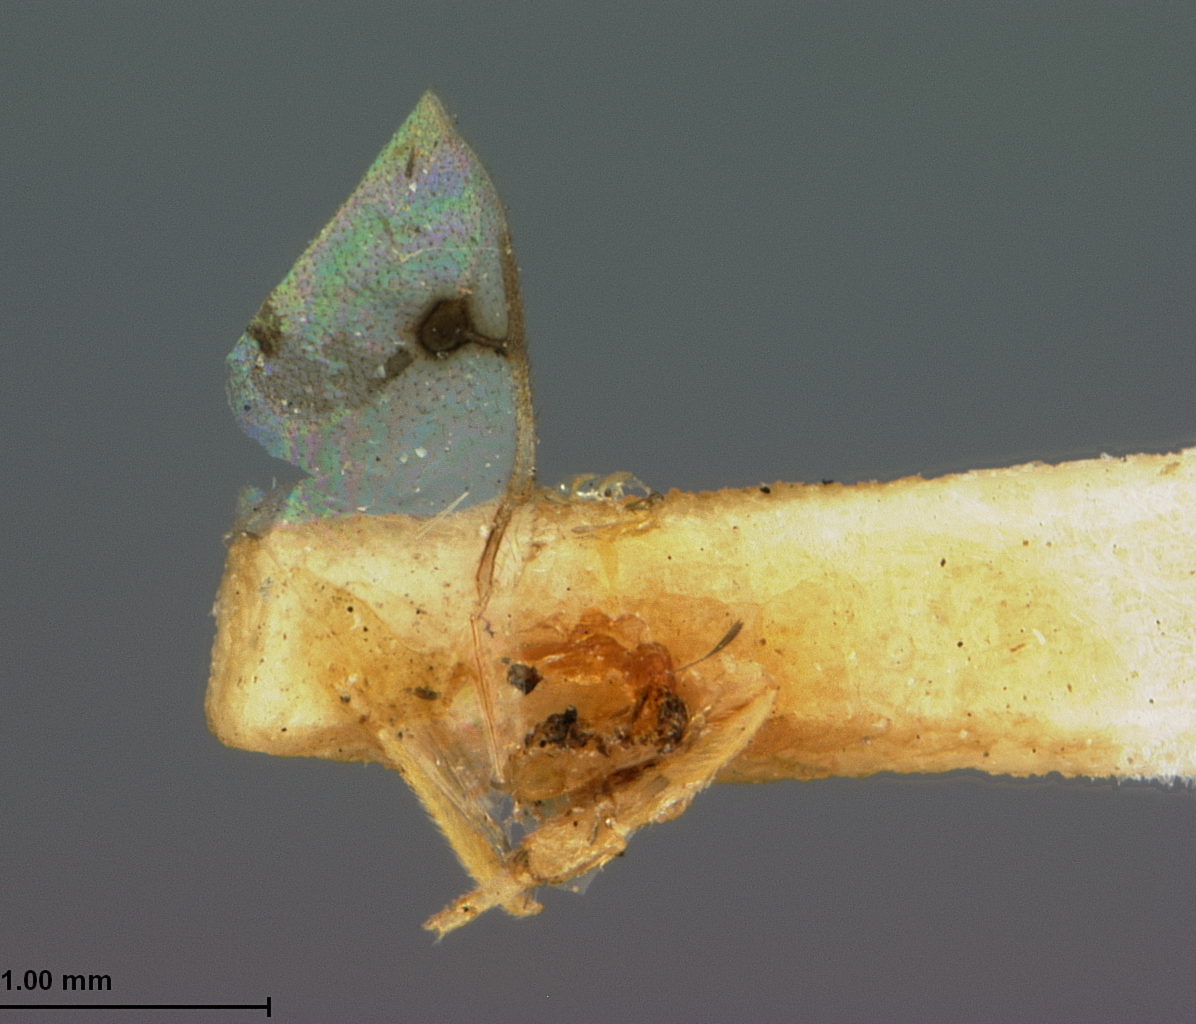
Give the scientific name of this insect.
Megastigmus flavipes
